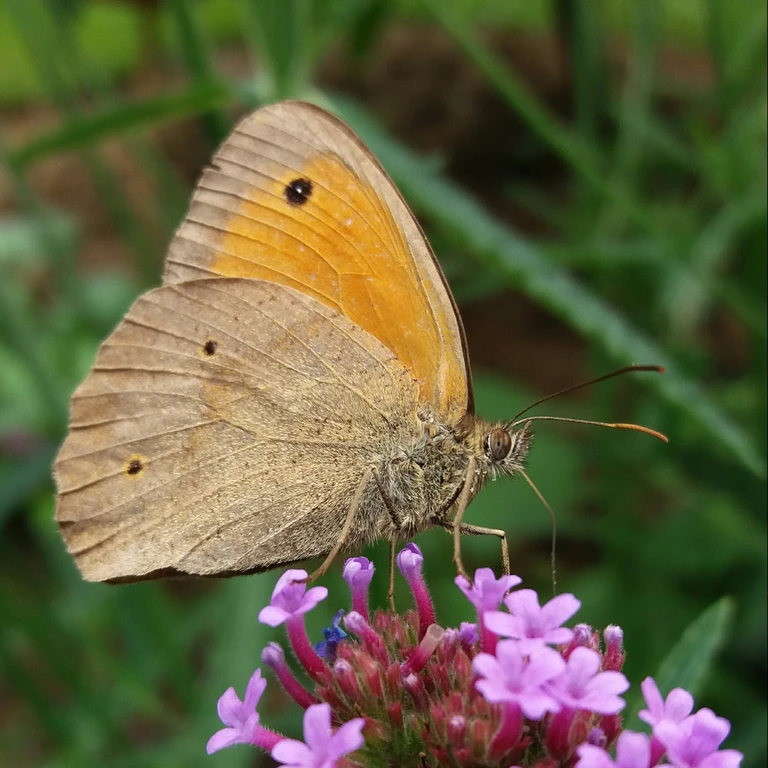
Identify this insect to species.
Maniola jurtina
